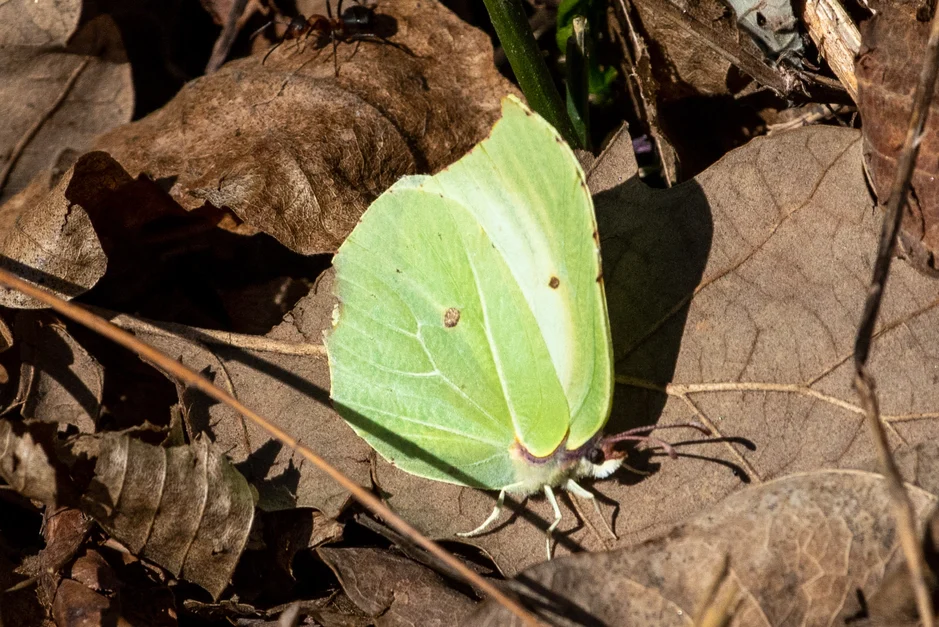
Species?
Gonepteryx rhamni
